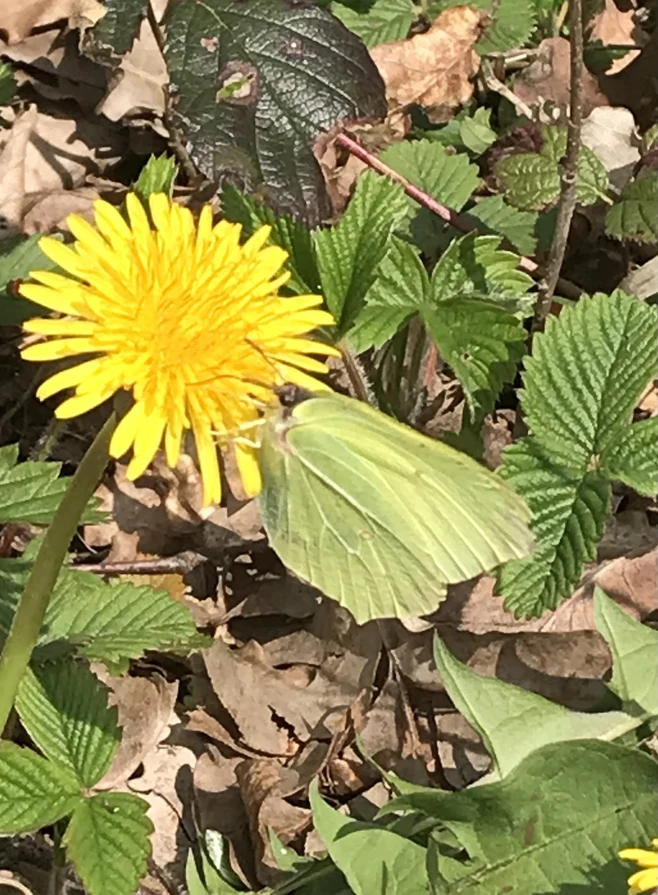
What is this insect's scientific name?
Gonepteryx rhamni
